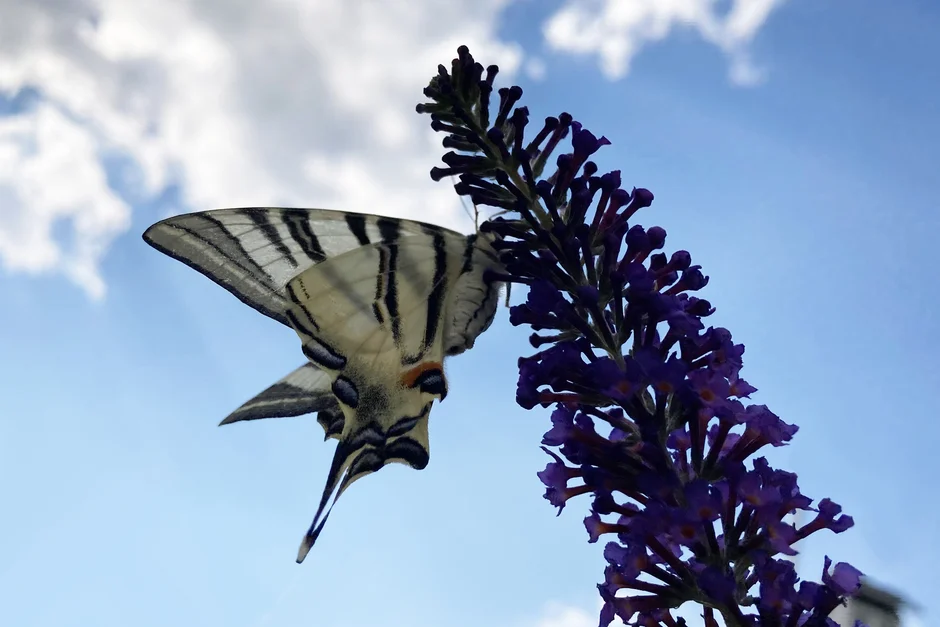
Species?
Iphiclides podalirius
